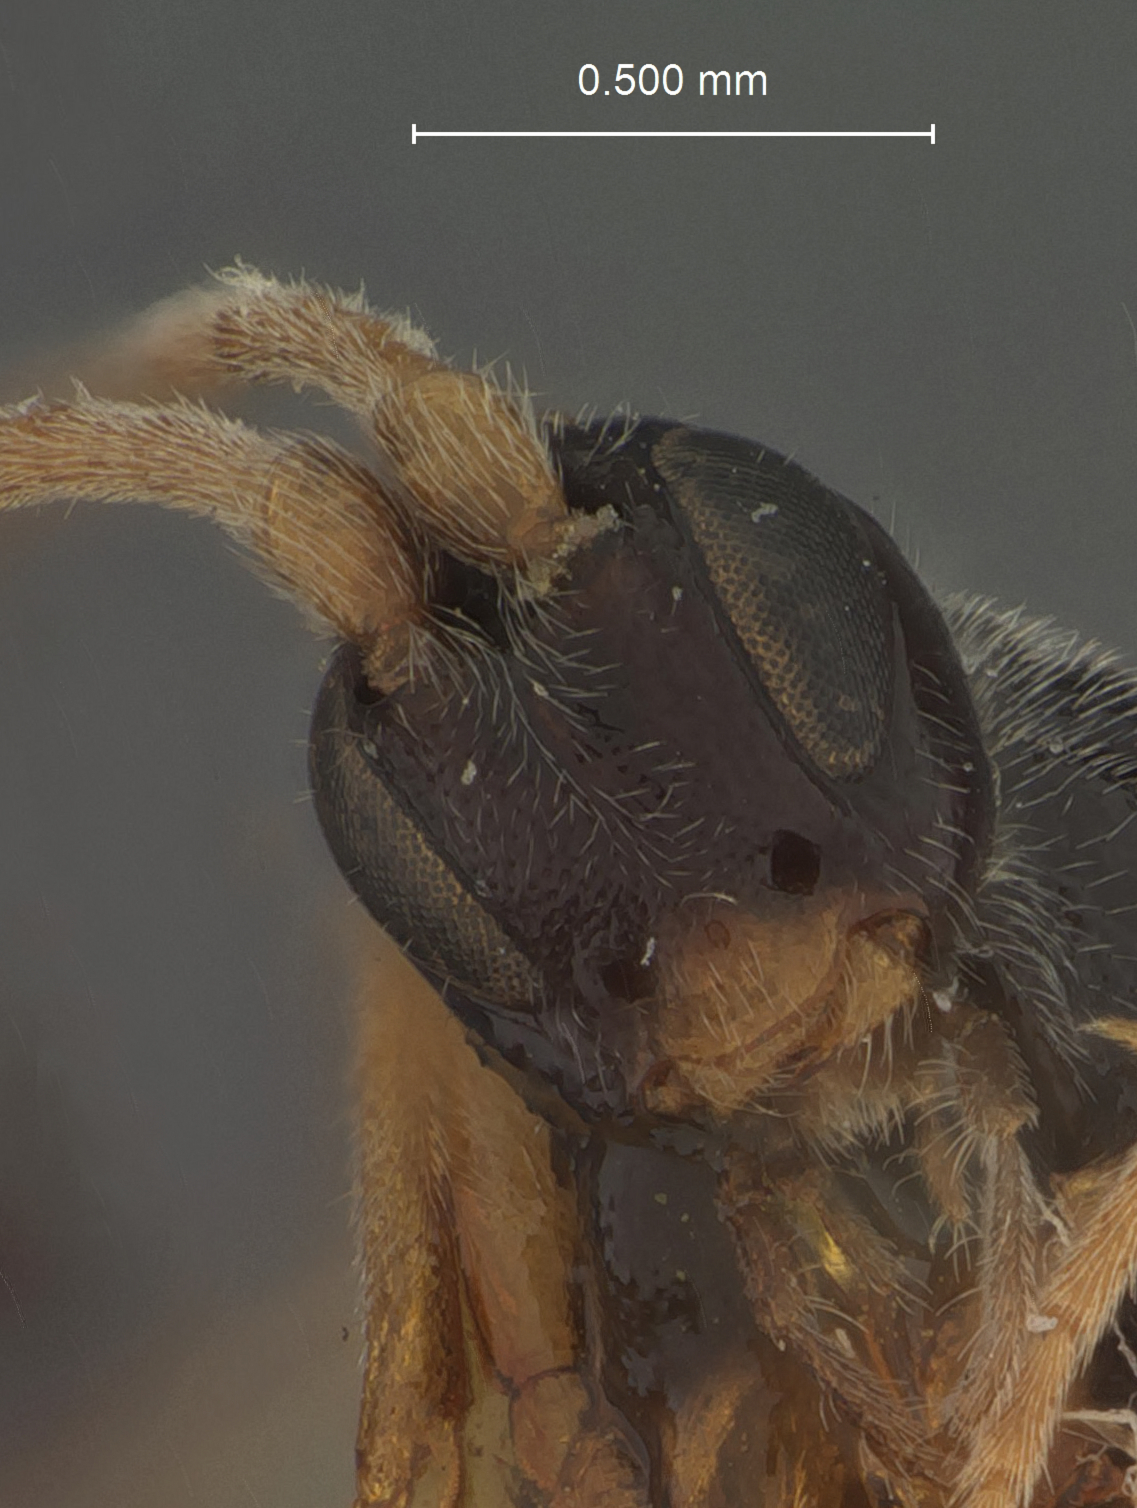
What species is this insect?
Orgilus longiceps
